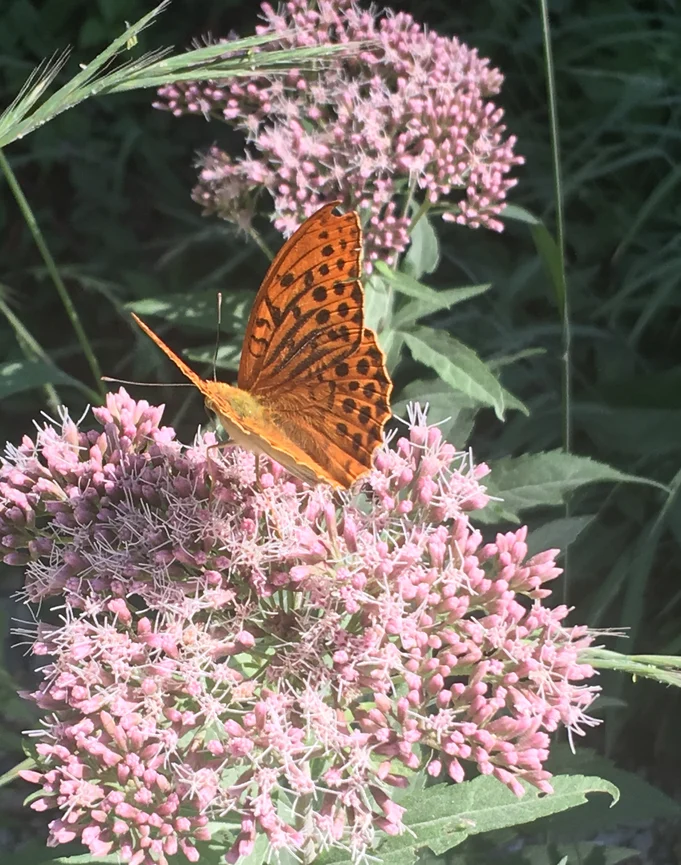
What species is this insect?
Argynnis paphia
